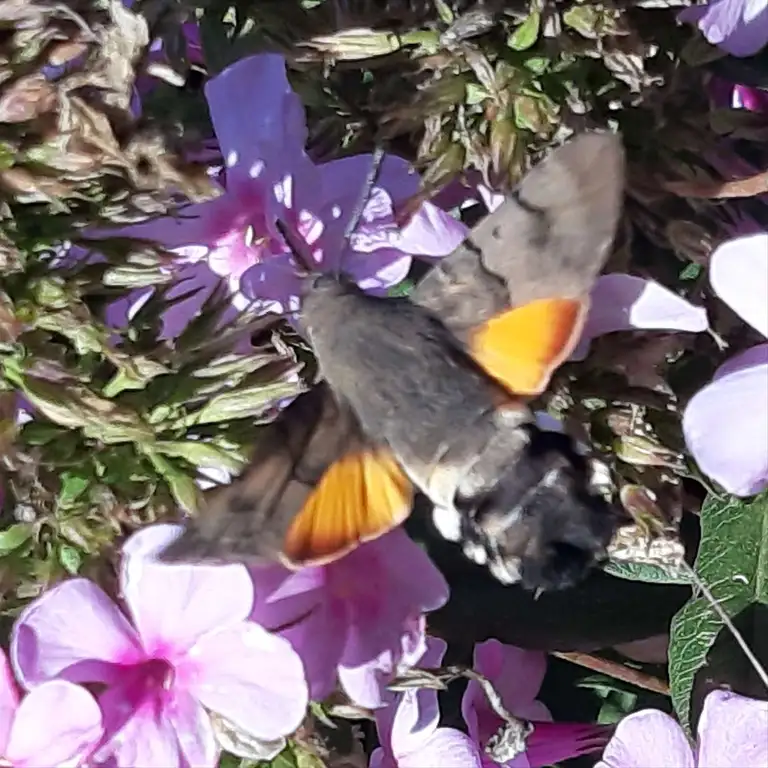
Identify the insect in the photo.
Macroglossum stellatarum
